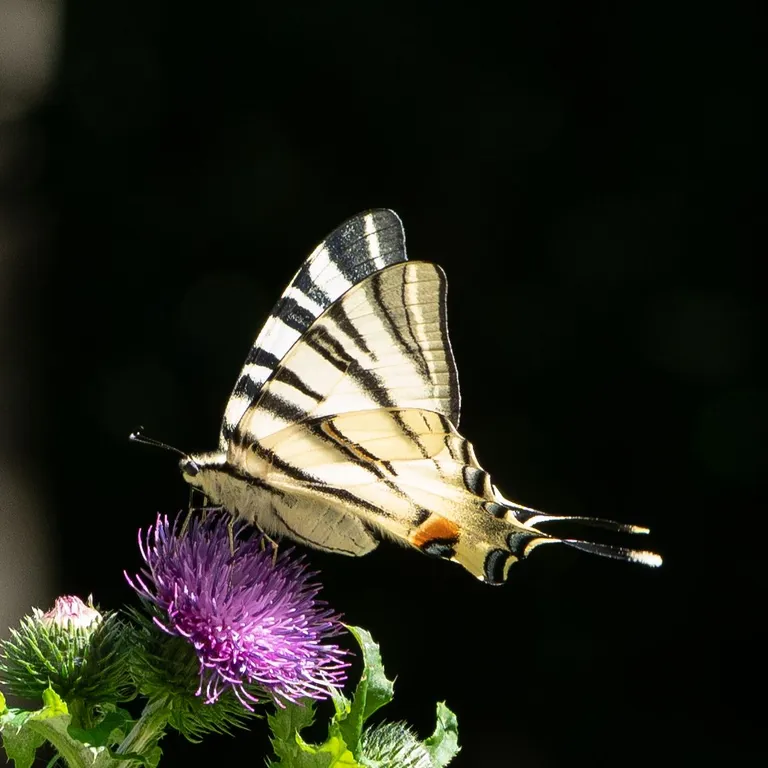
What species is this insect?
Iphiclides podalirius
